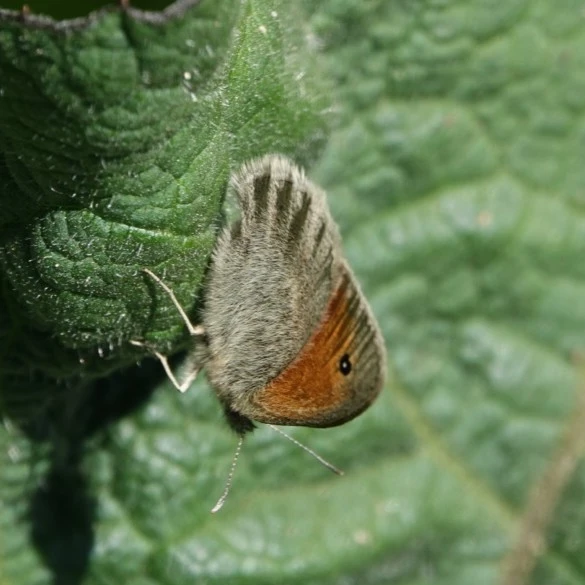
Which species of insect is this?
Coenonympha pamphilus
